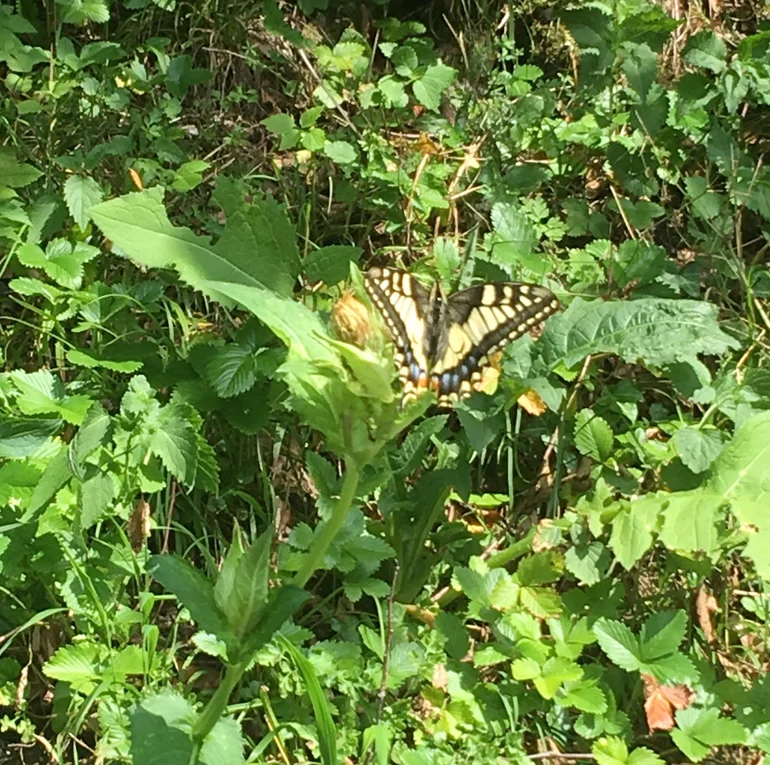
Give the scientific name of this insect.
Papilio machaon
